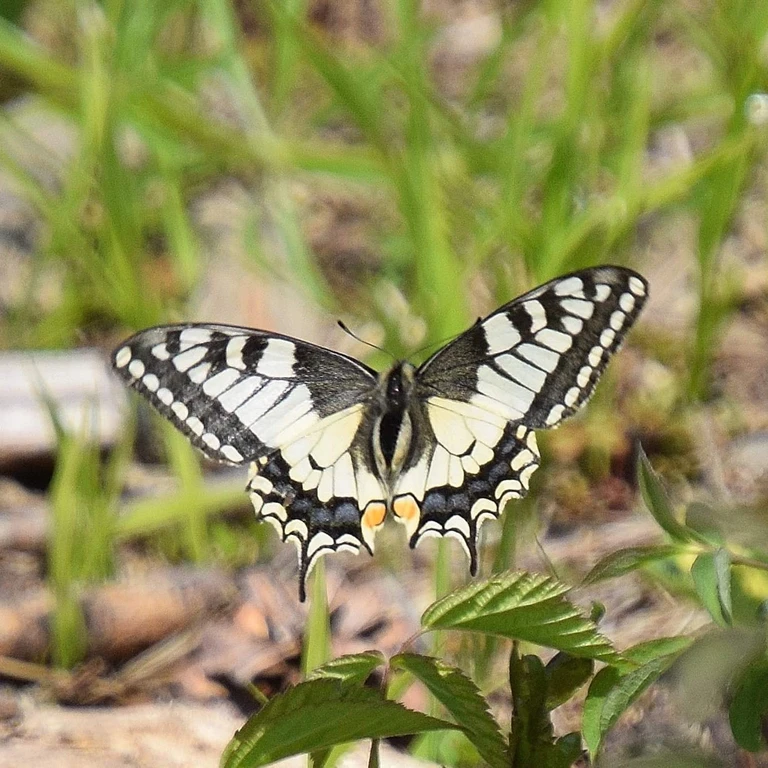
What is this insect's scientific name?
Papilio machaon
